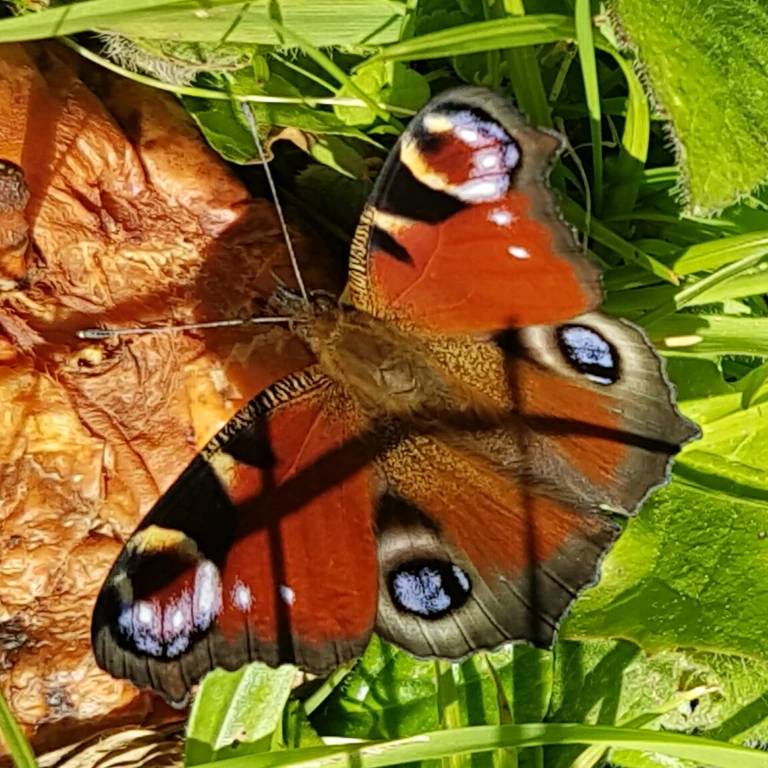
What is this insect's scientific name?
Aglais io
